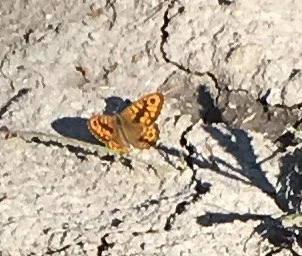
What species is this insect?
Lasiommata megera (also Pararge megera)
